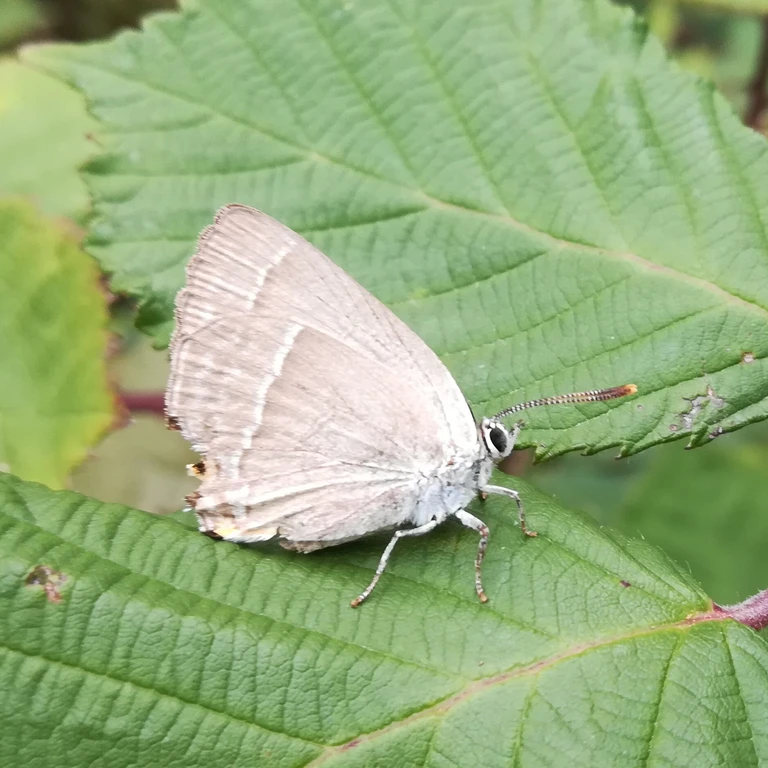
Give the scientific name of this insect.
Favonius quercus (also Quercusia quercus)
